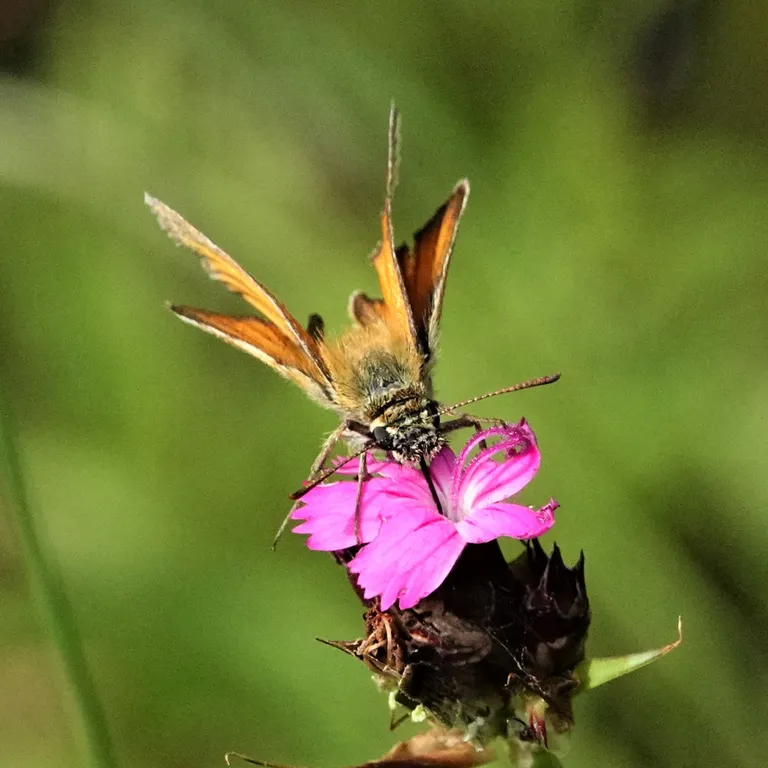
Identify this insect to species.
Thymelicus sylvestris
